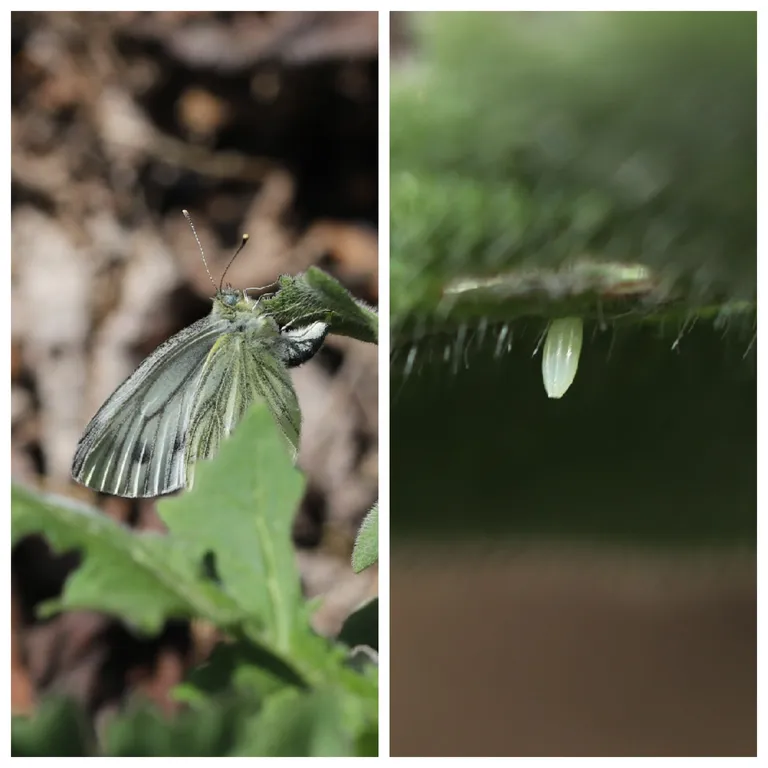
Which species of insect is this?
Pieris napi
